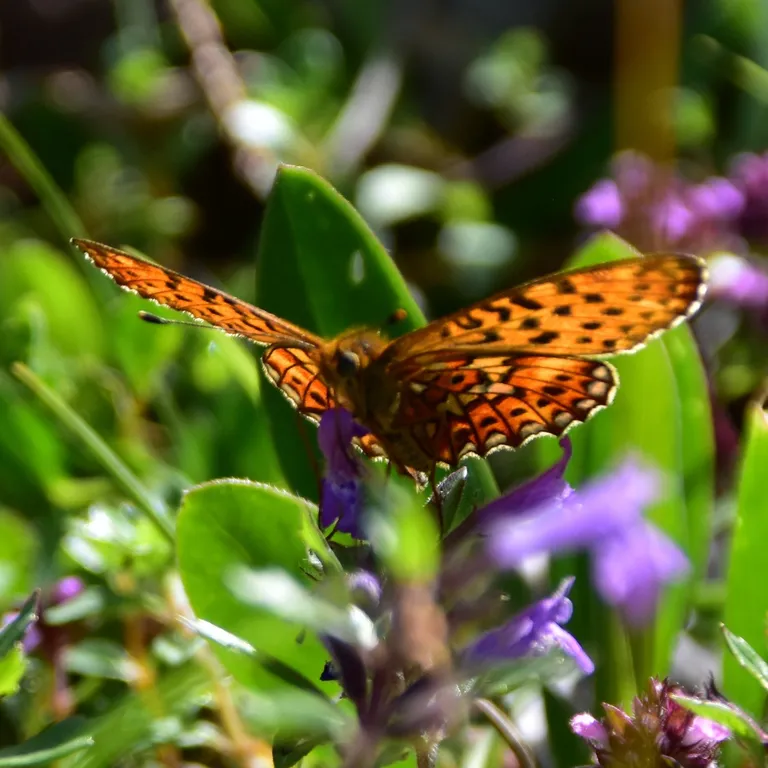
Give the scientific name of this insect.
Boloria euphrosyne (also Clossiana euphrosyne)
